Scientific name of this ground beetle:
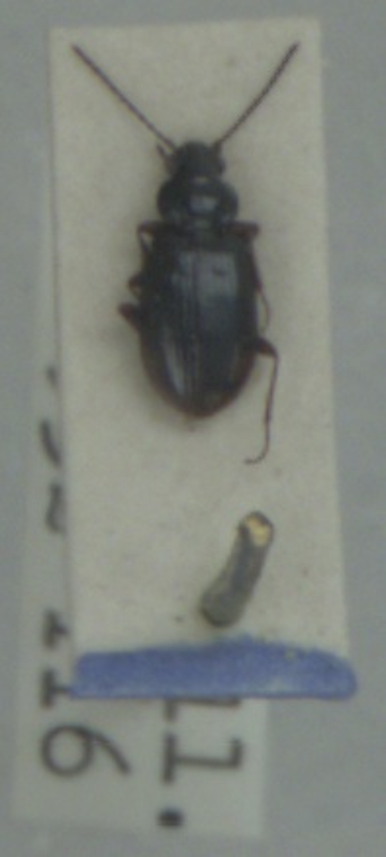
Bembidion aeneum
